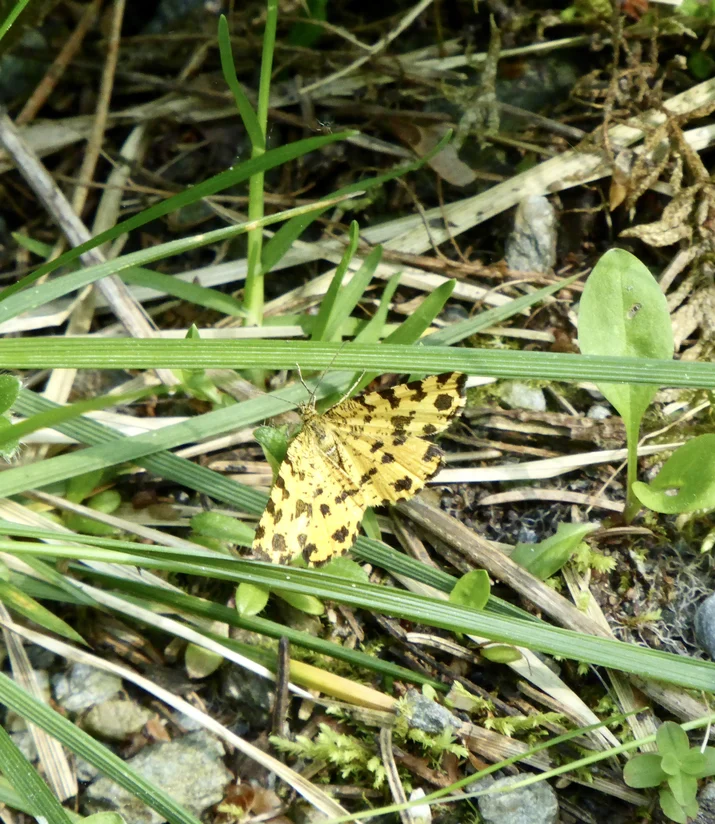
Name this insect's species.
Pseudopanthera macularia
